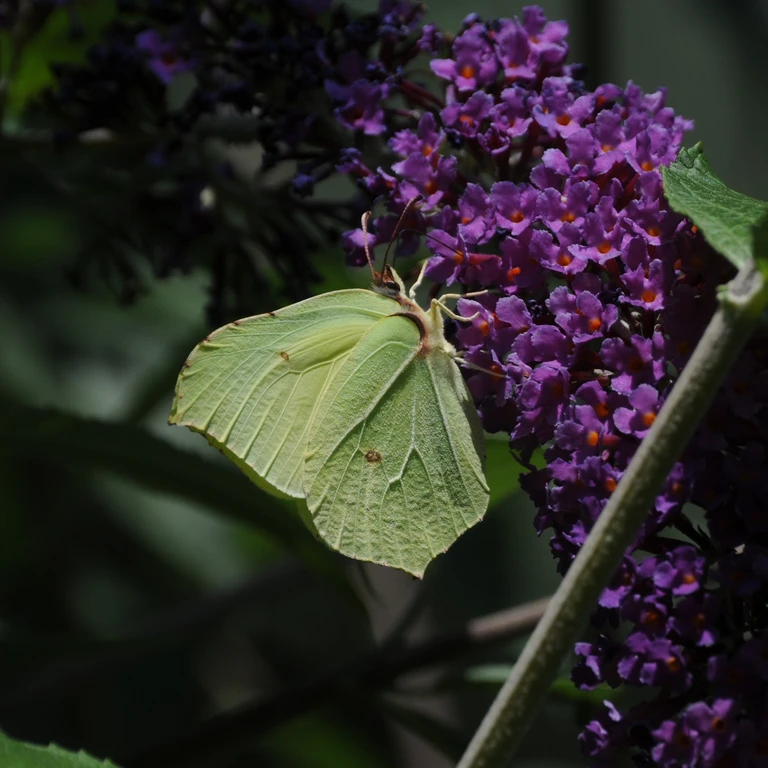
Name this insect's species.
Gonepteryx rhamni
